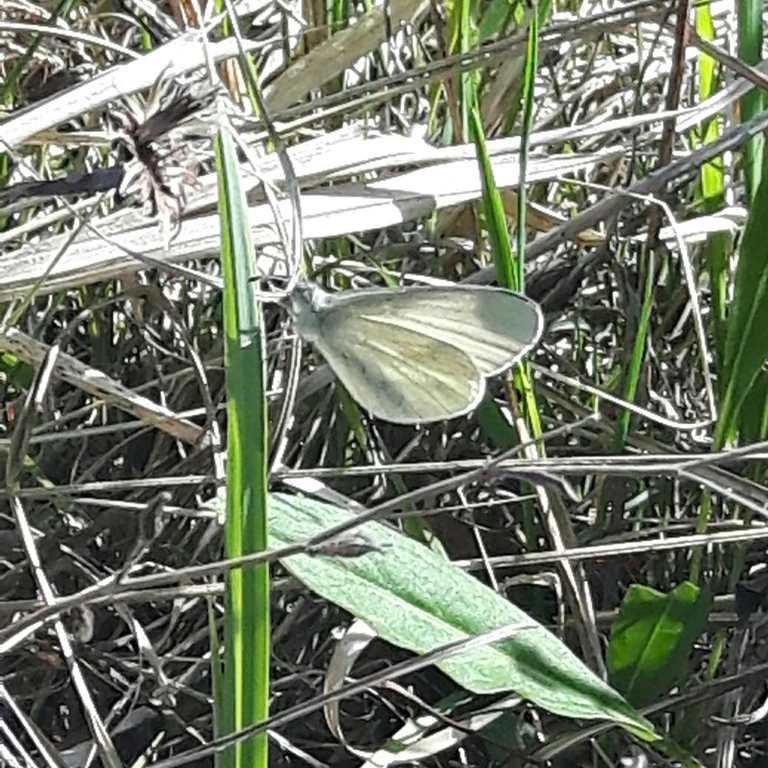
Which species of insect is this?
Leptidea sinapis/juvernica
